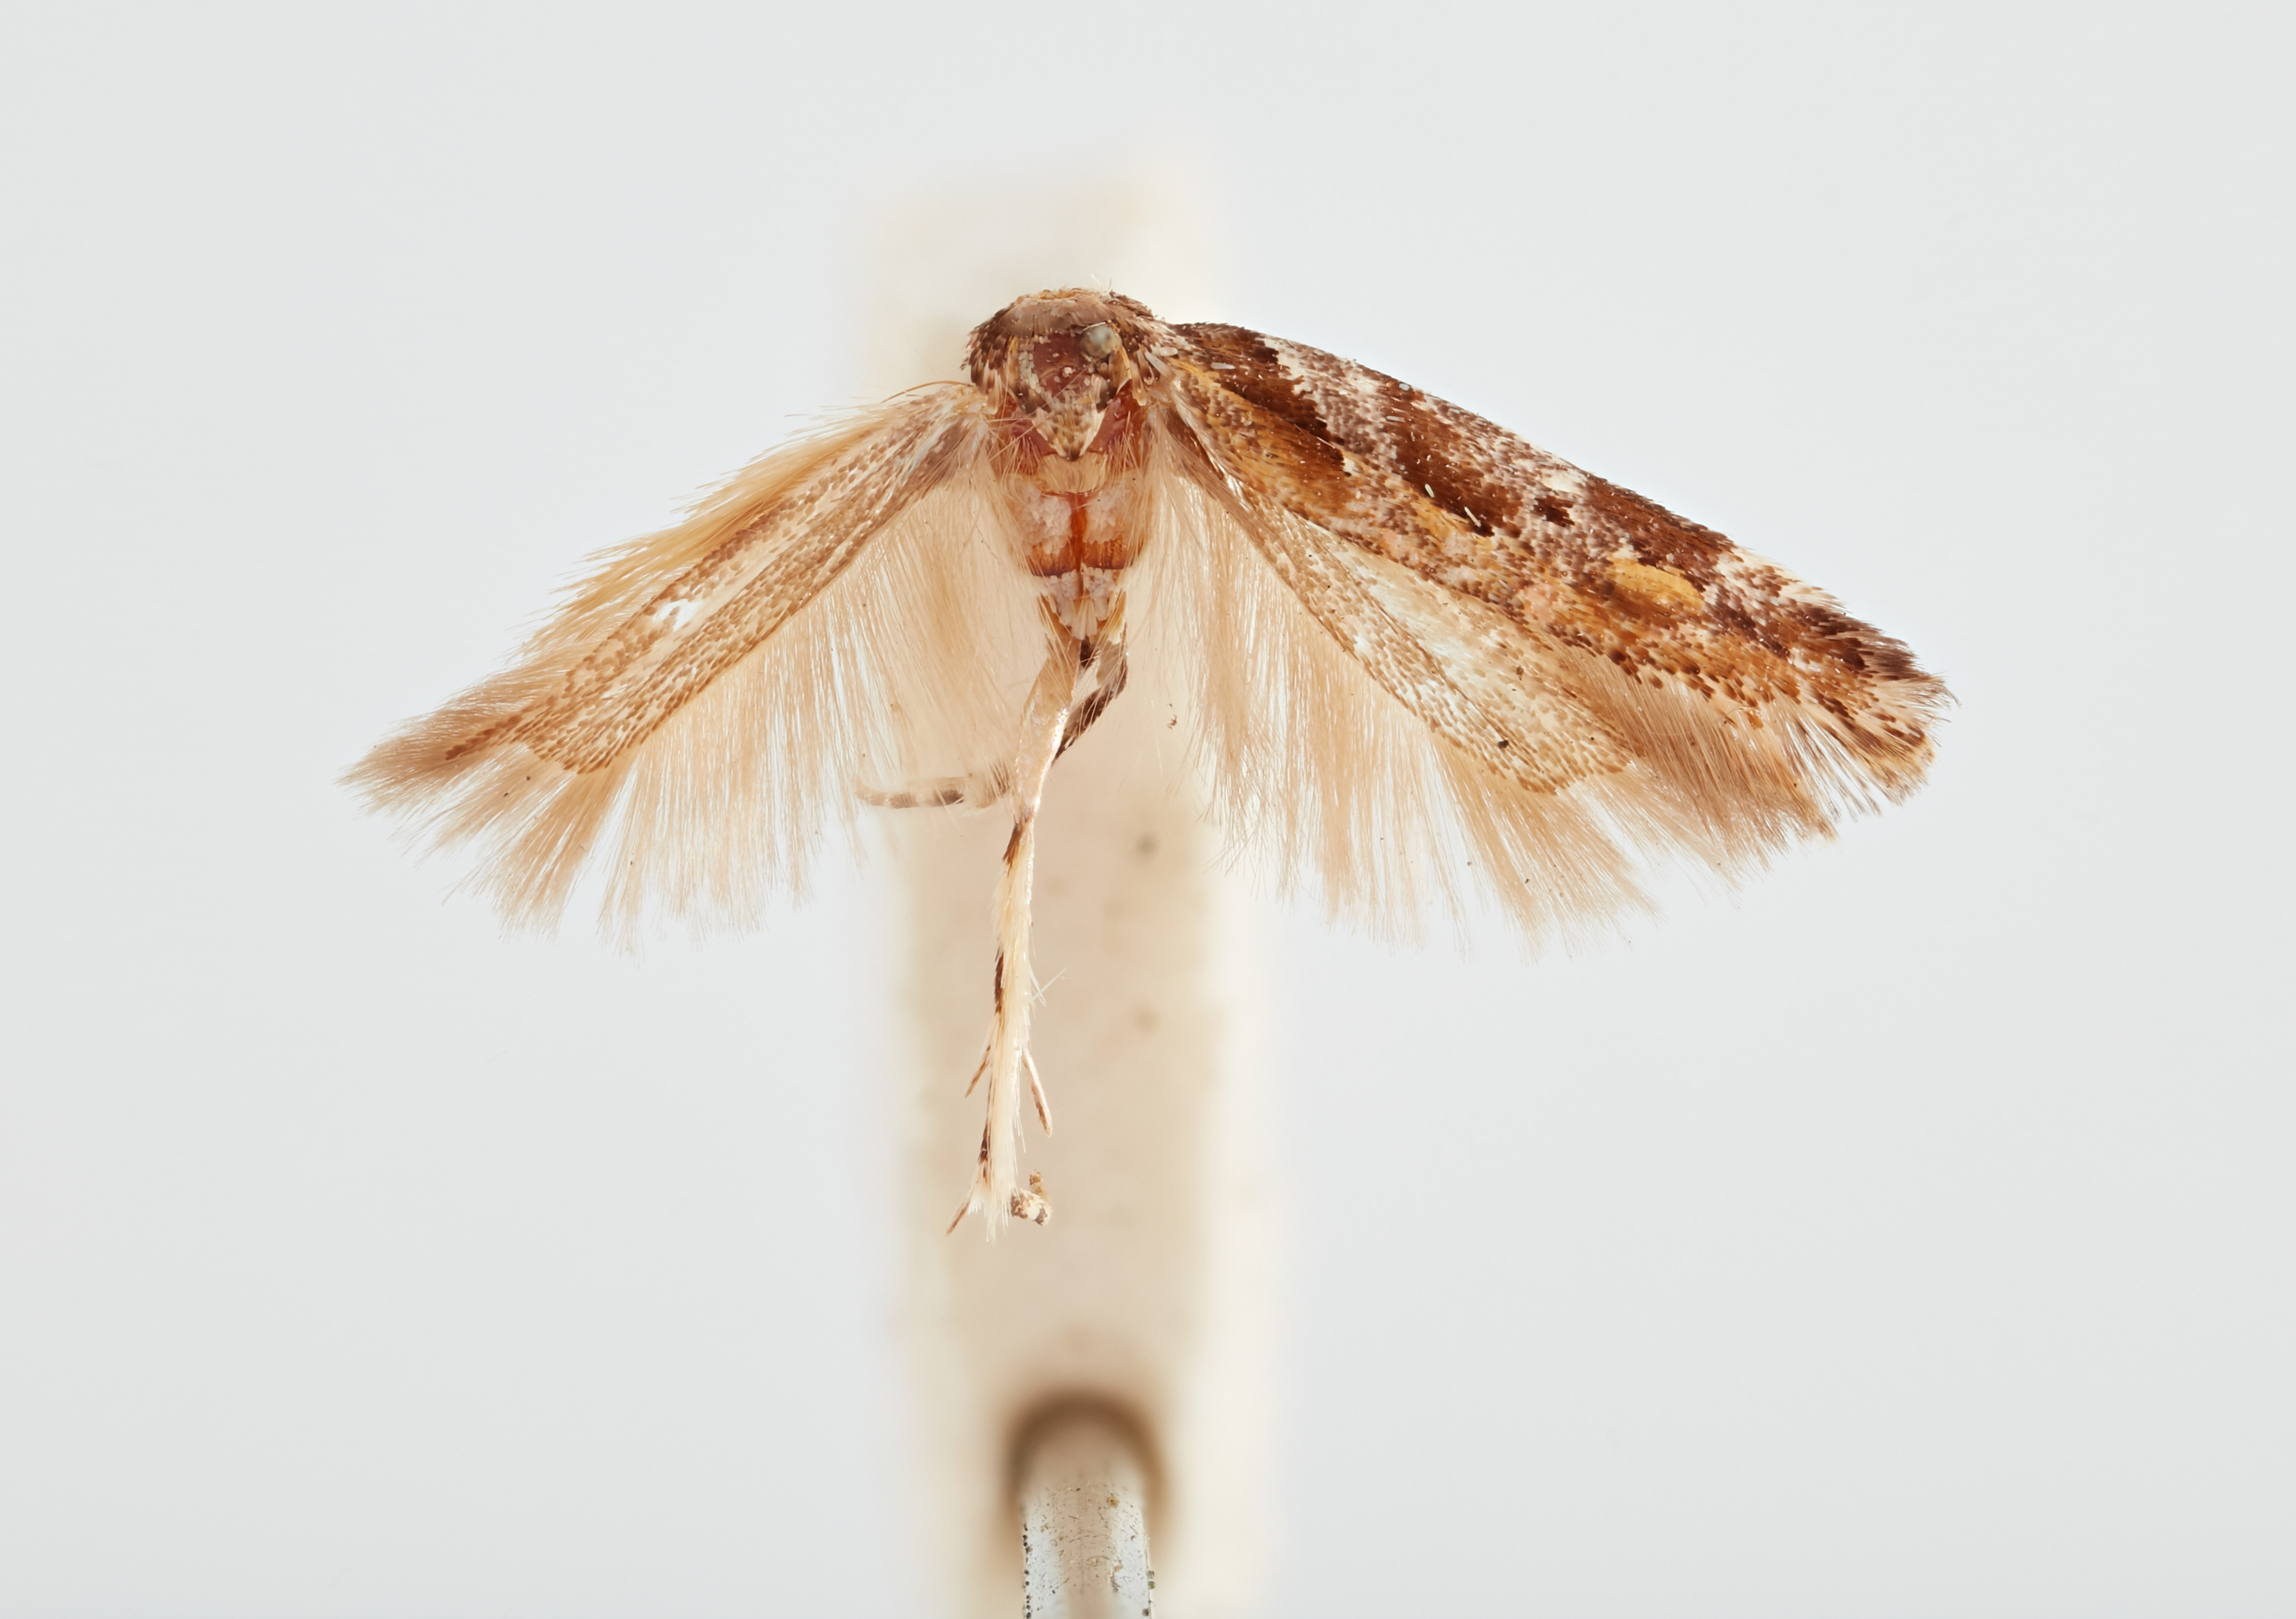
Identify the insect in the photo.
Aristotelia squamigera
